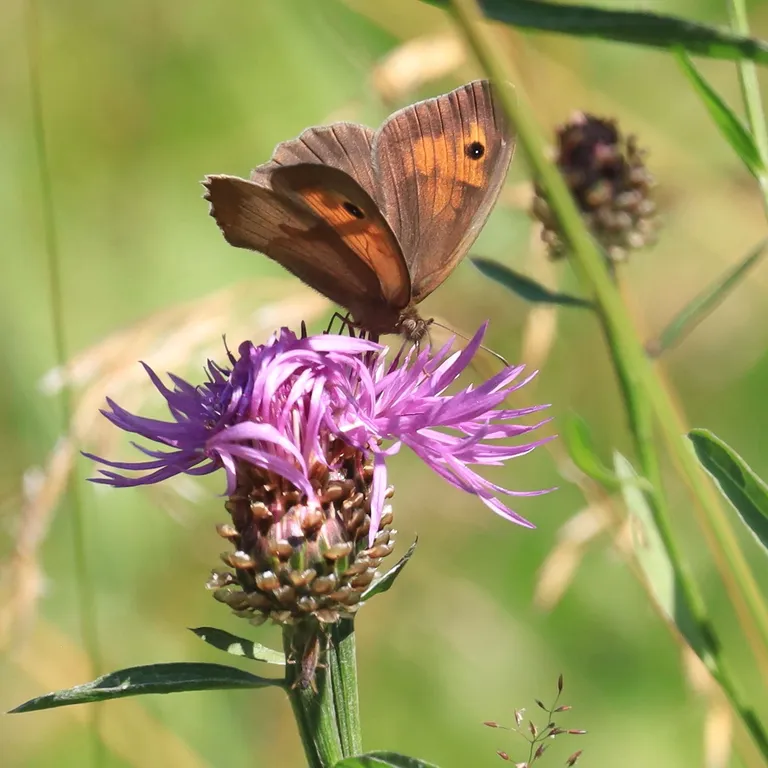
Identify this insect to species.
Maniola jurtina
